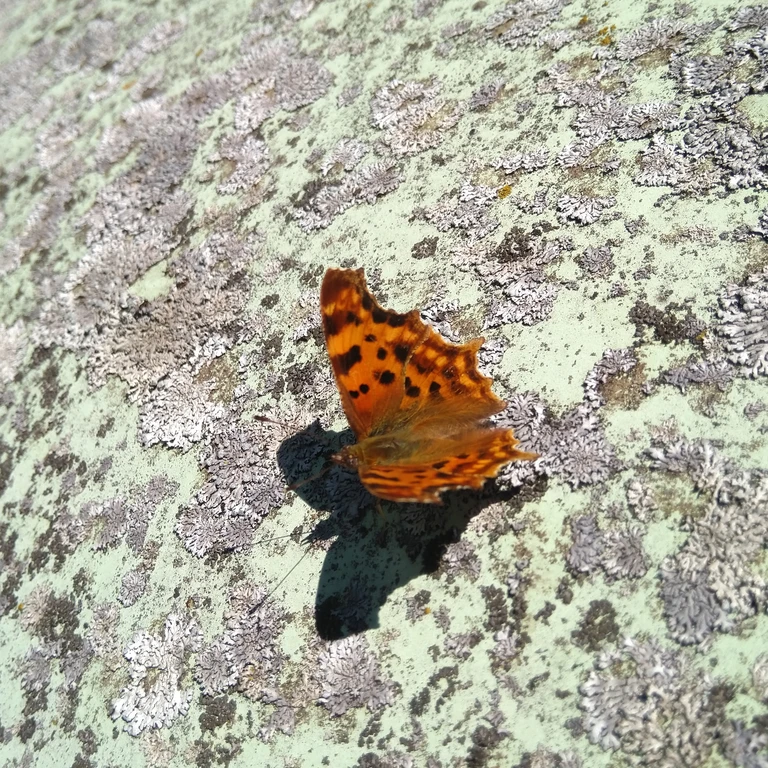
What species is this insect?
Polygonia c-album
